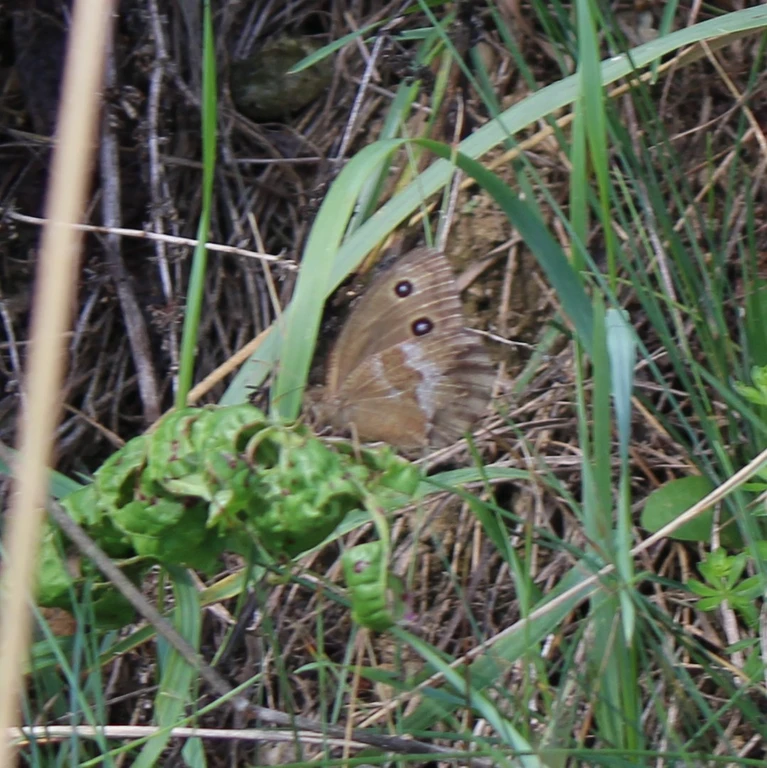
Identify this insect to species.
Minois dryas
